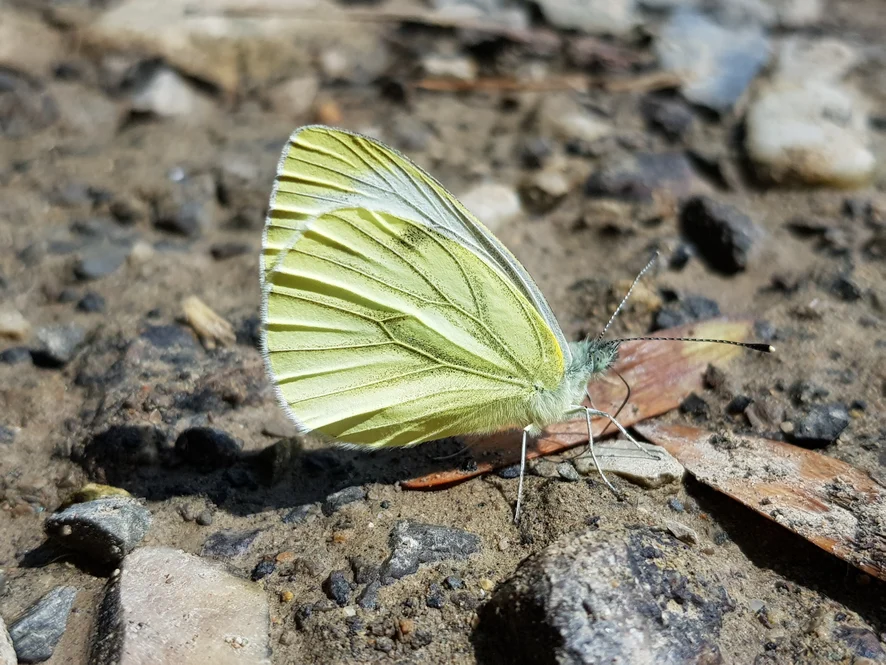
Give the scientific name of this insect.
Pieris napi
